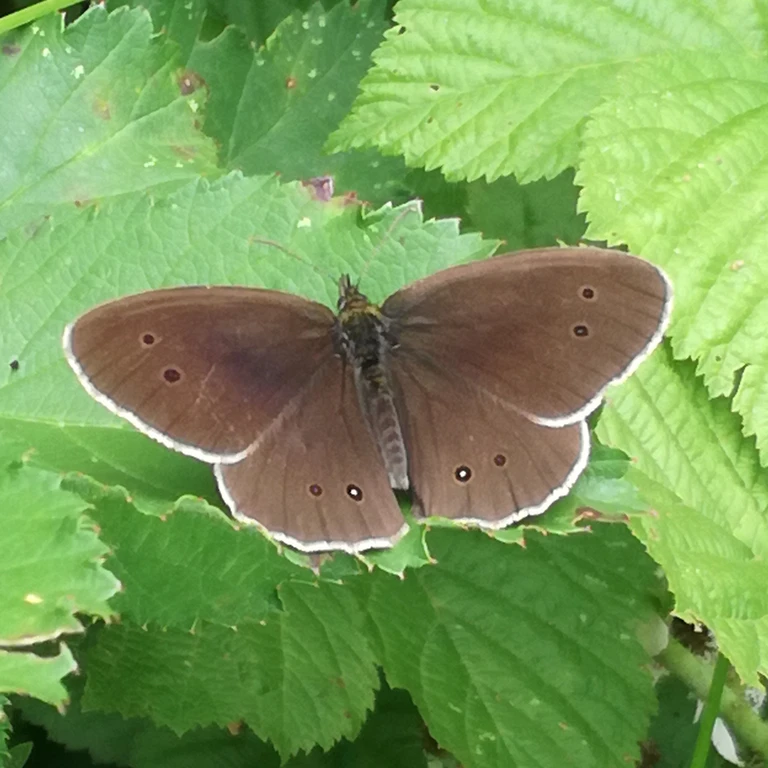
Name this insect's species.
Aphantopus hyperantus
